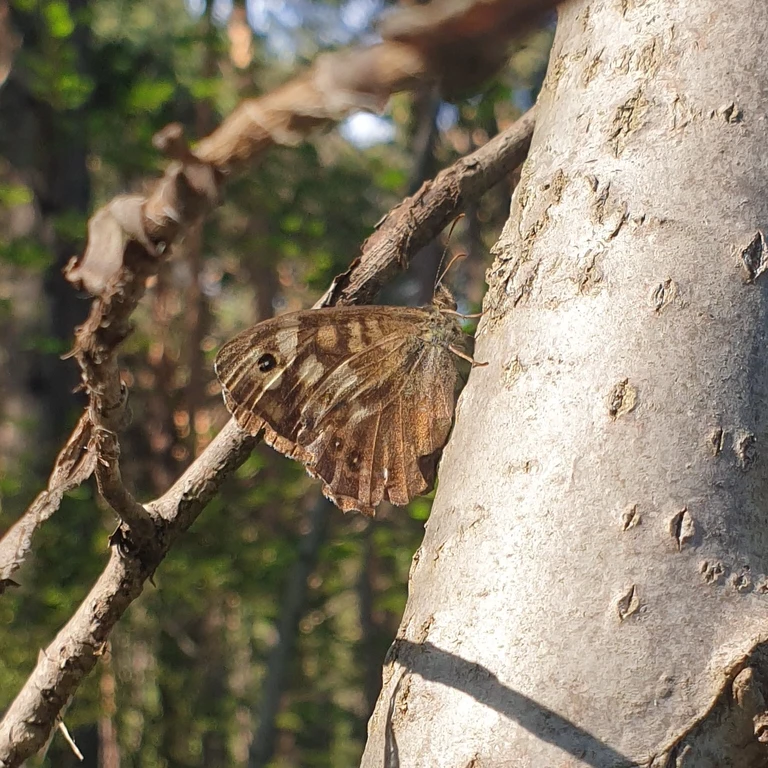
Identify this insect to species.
Pararge aegeria
